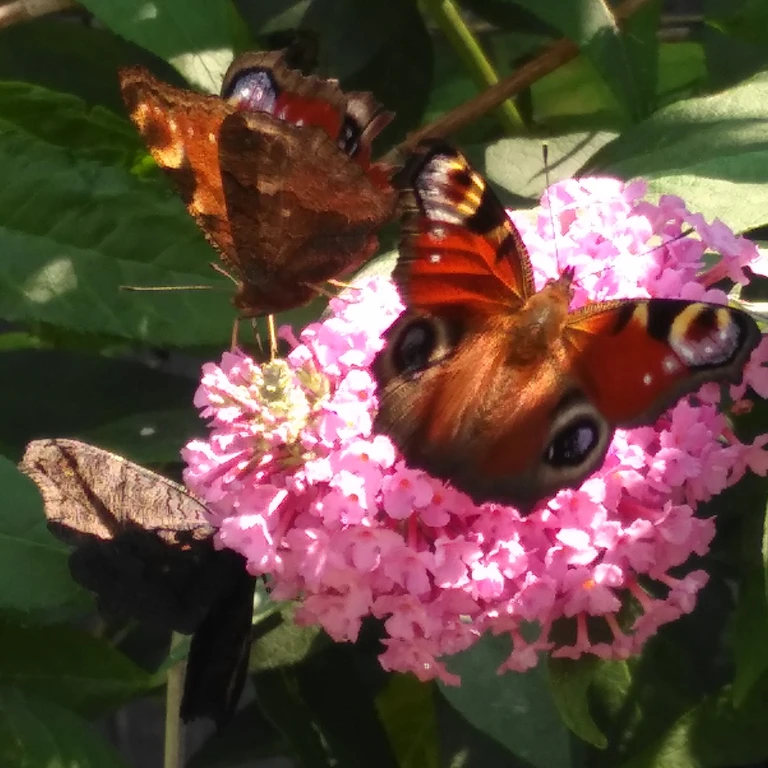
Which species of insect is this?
Aglais io
